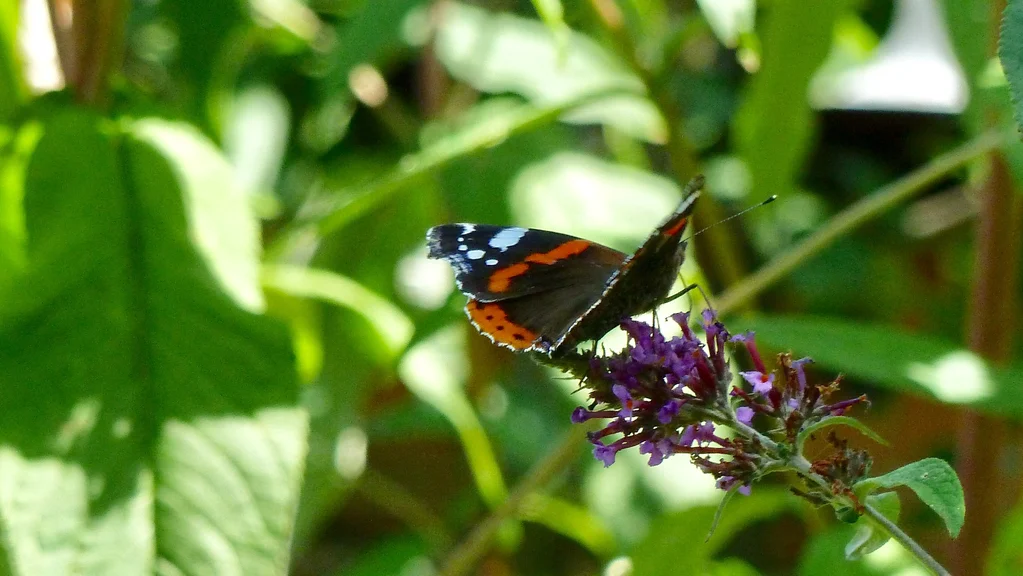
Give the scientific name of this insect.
Vanessa atalanta
